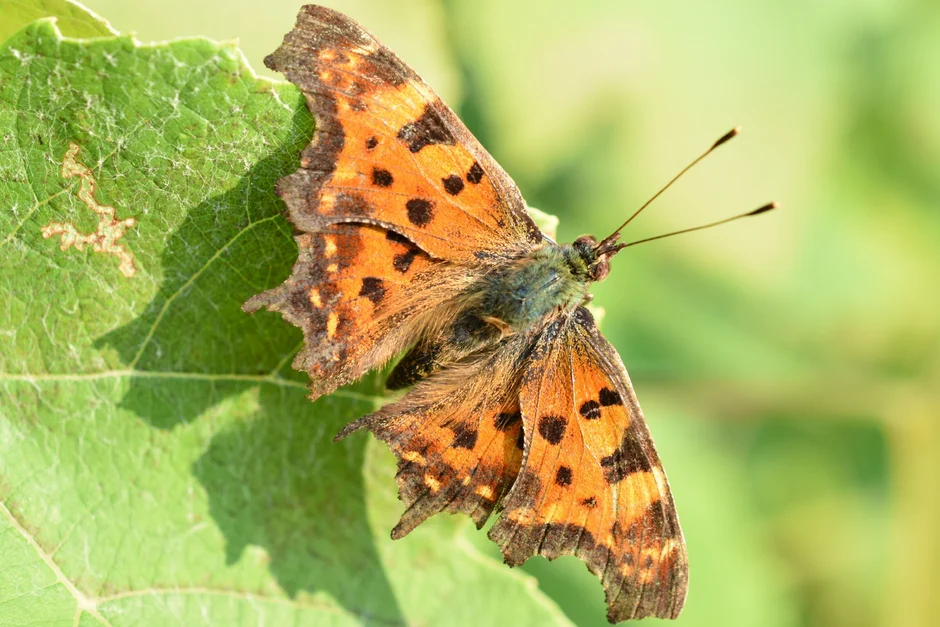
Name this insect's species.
Polygonia c-album
